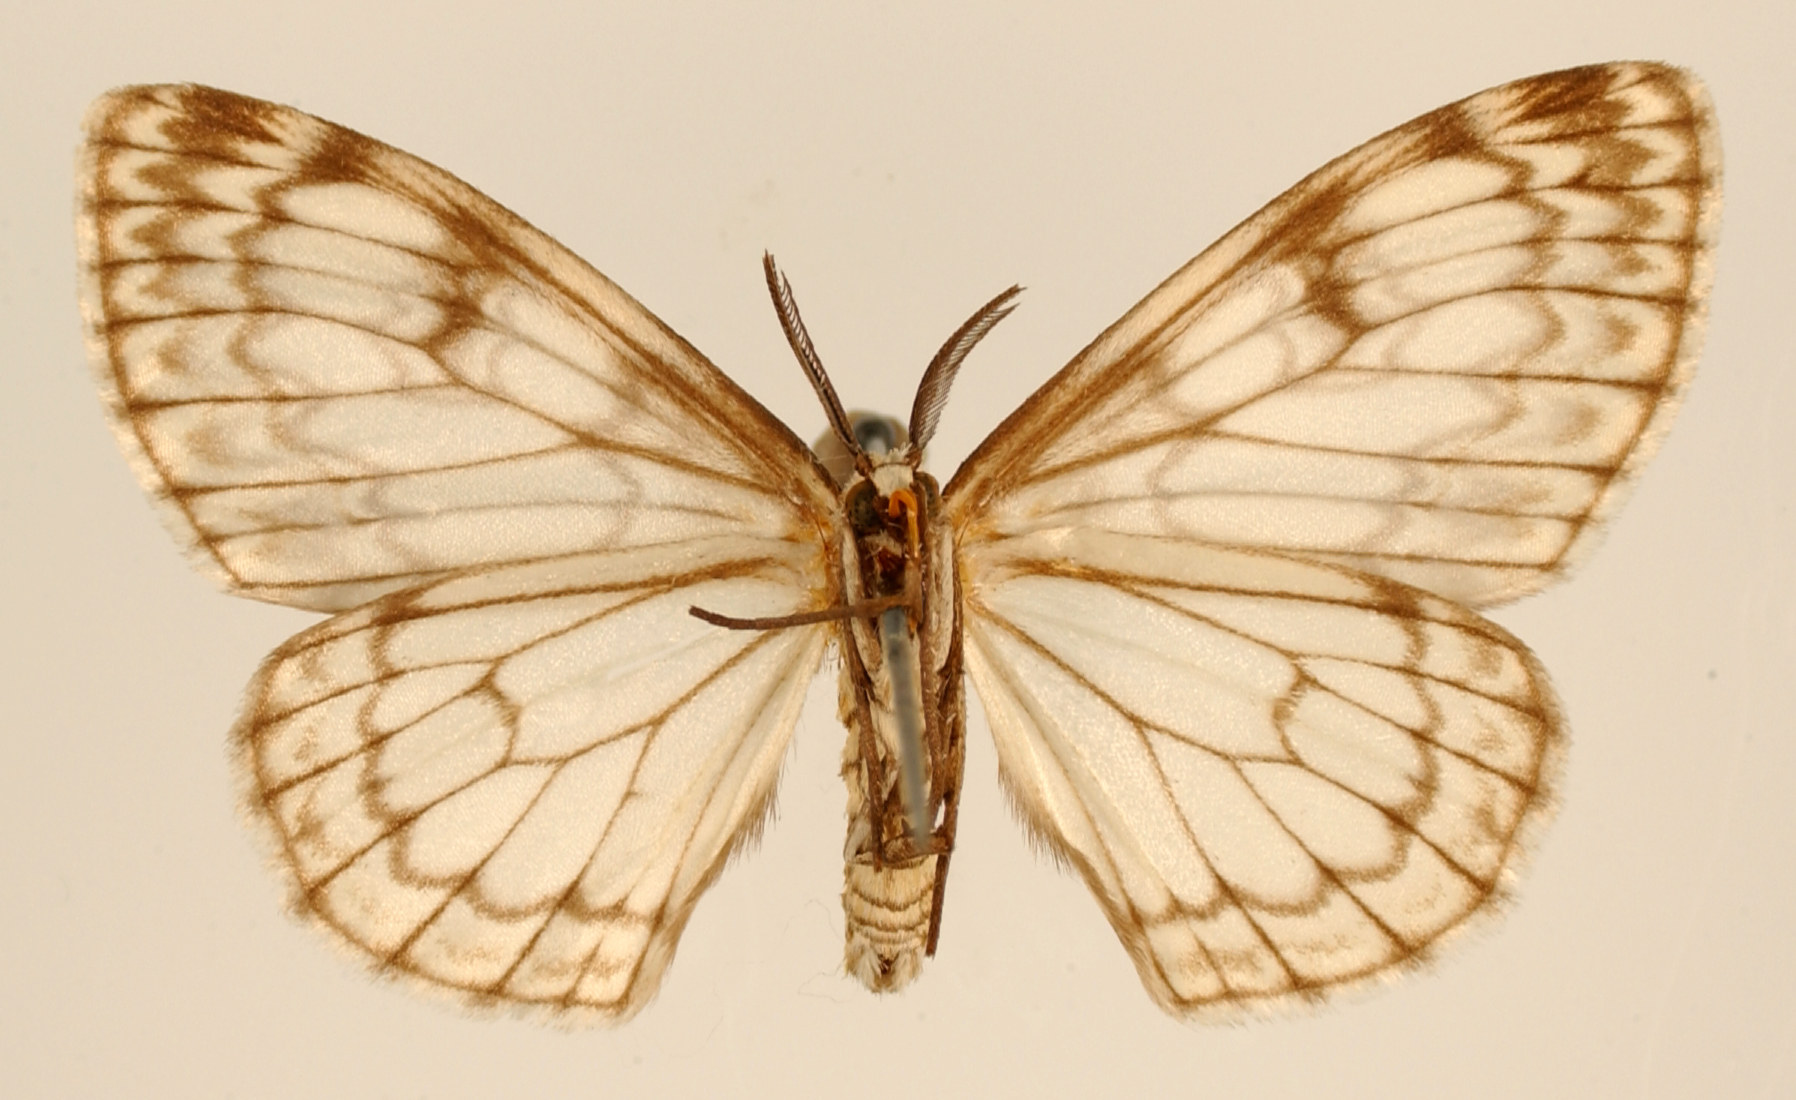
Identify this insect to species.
Fulgurodes virginalis
